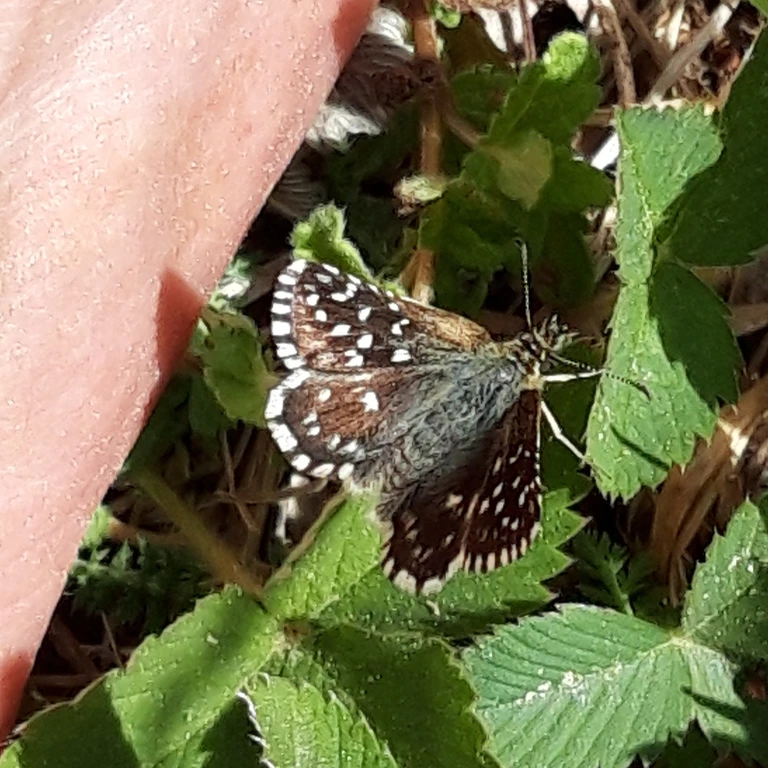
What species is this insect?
Pyrgus malvae
